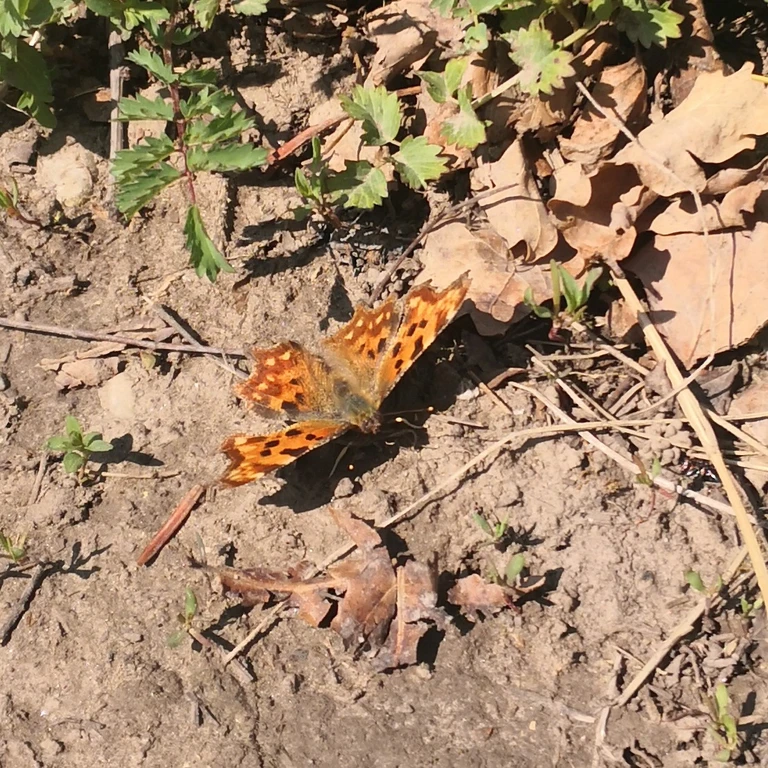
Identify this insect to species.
Polygonia c-album
